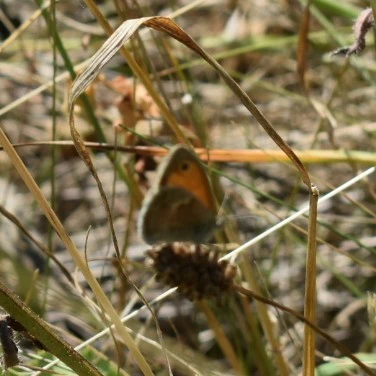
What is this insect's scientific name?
Coenonympha pamphilus
